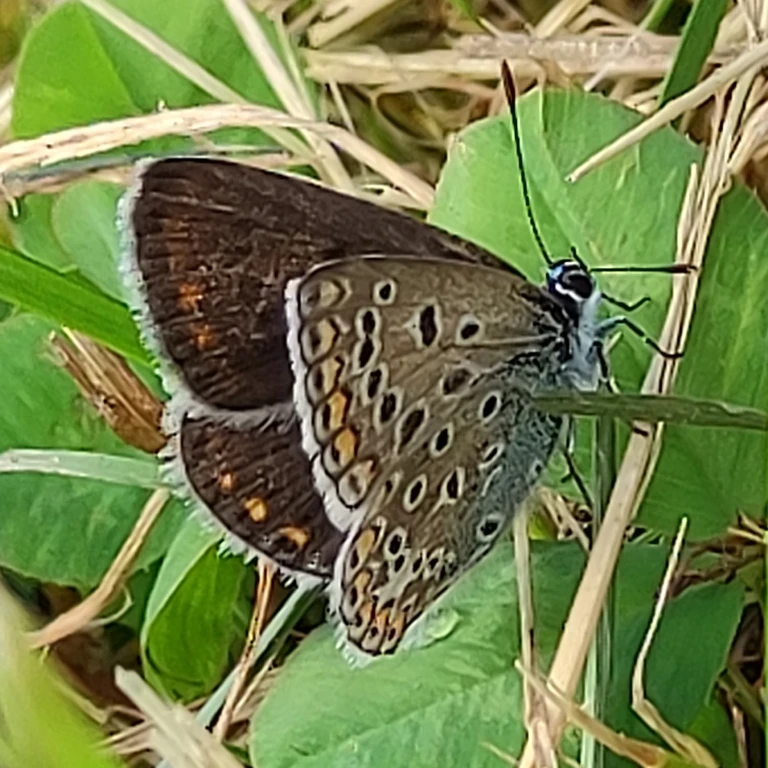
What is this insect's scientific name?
Polyommatus icarus
